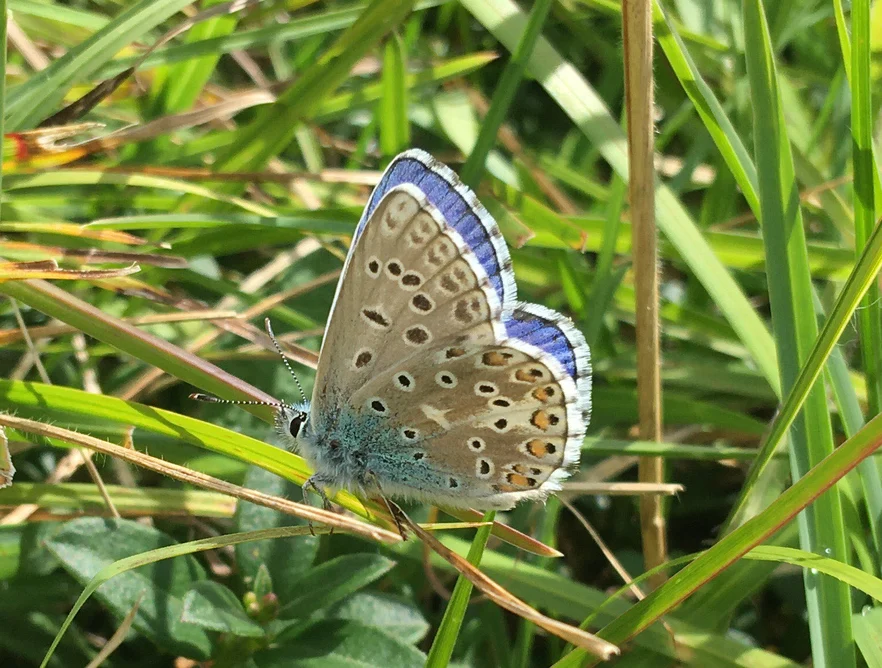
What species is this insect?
Lysandra bellargus
